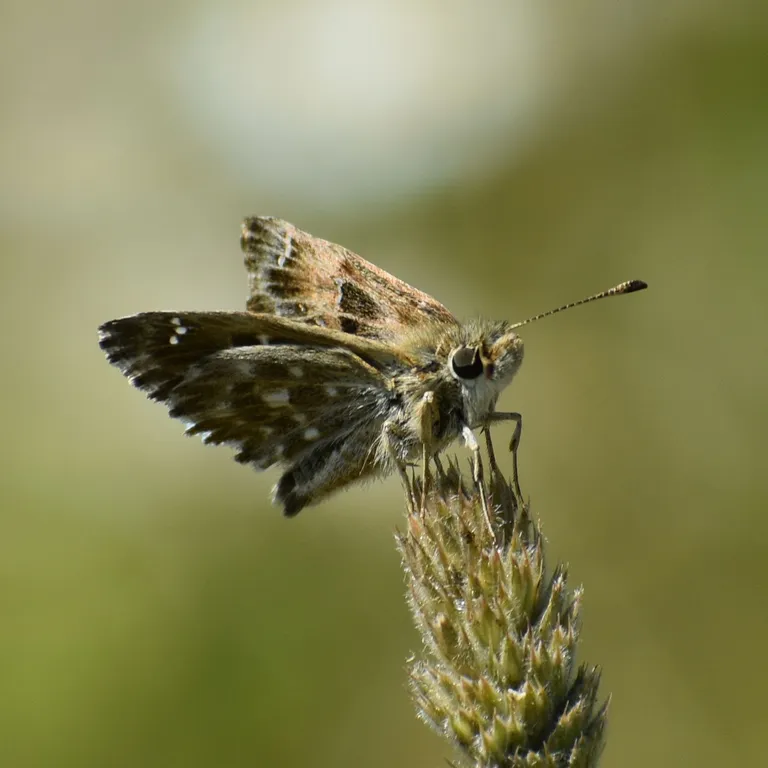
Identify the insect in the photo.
Carcharodus alceae
